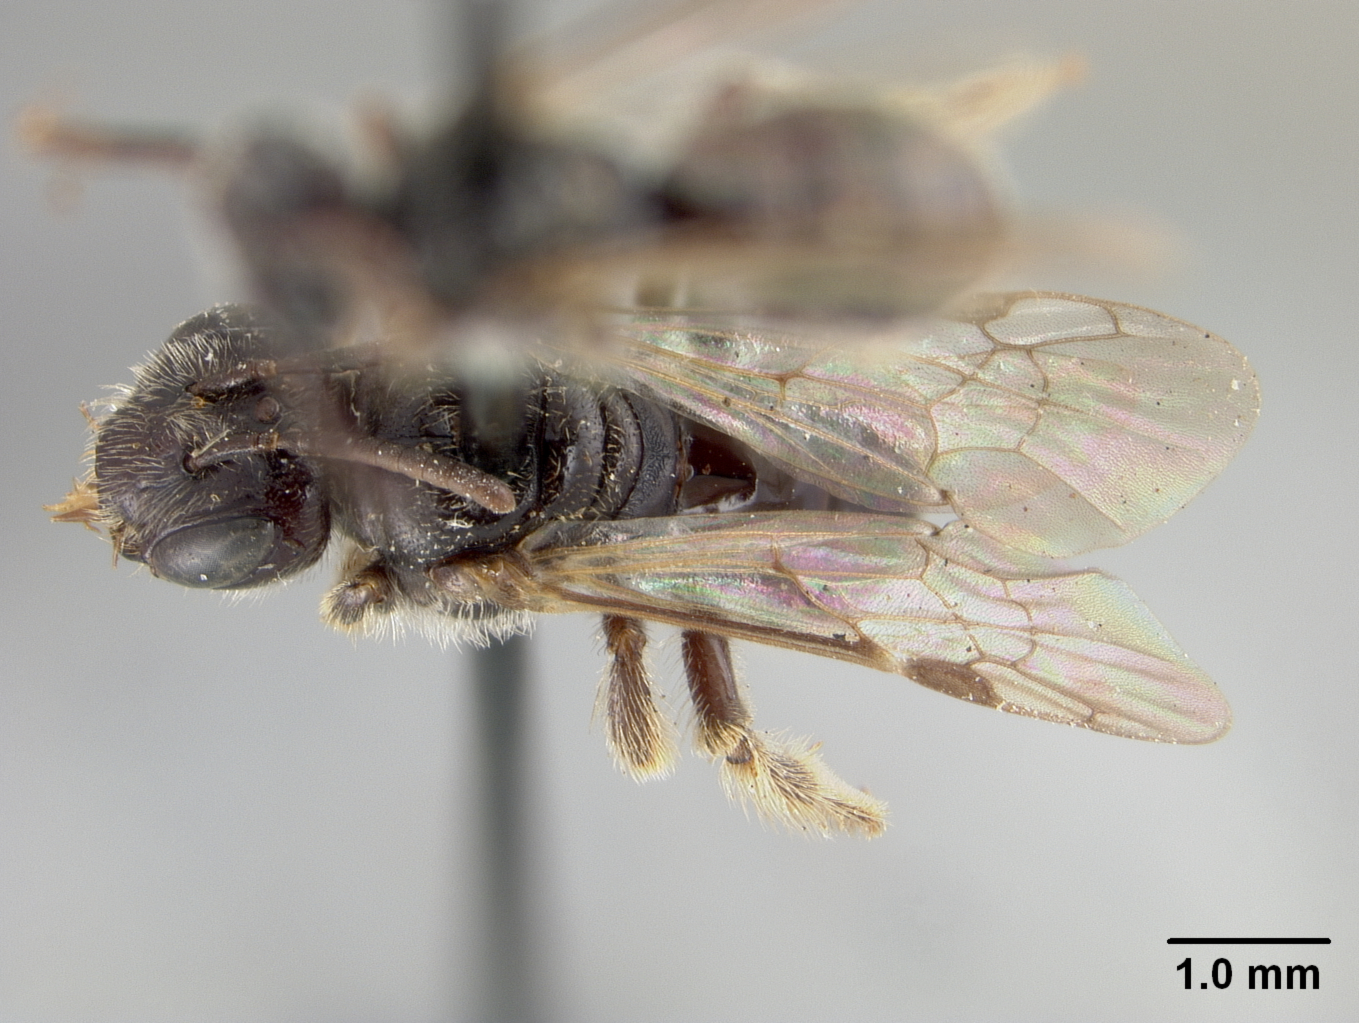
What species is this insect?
Panurginus atramontensis
